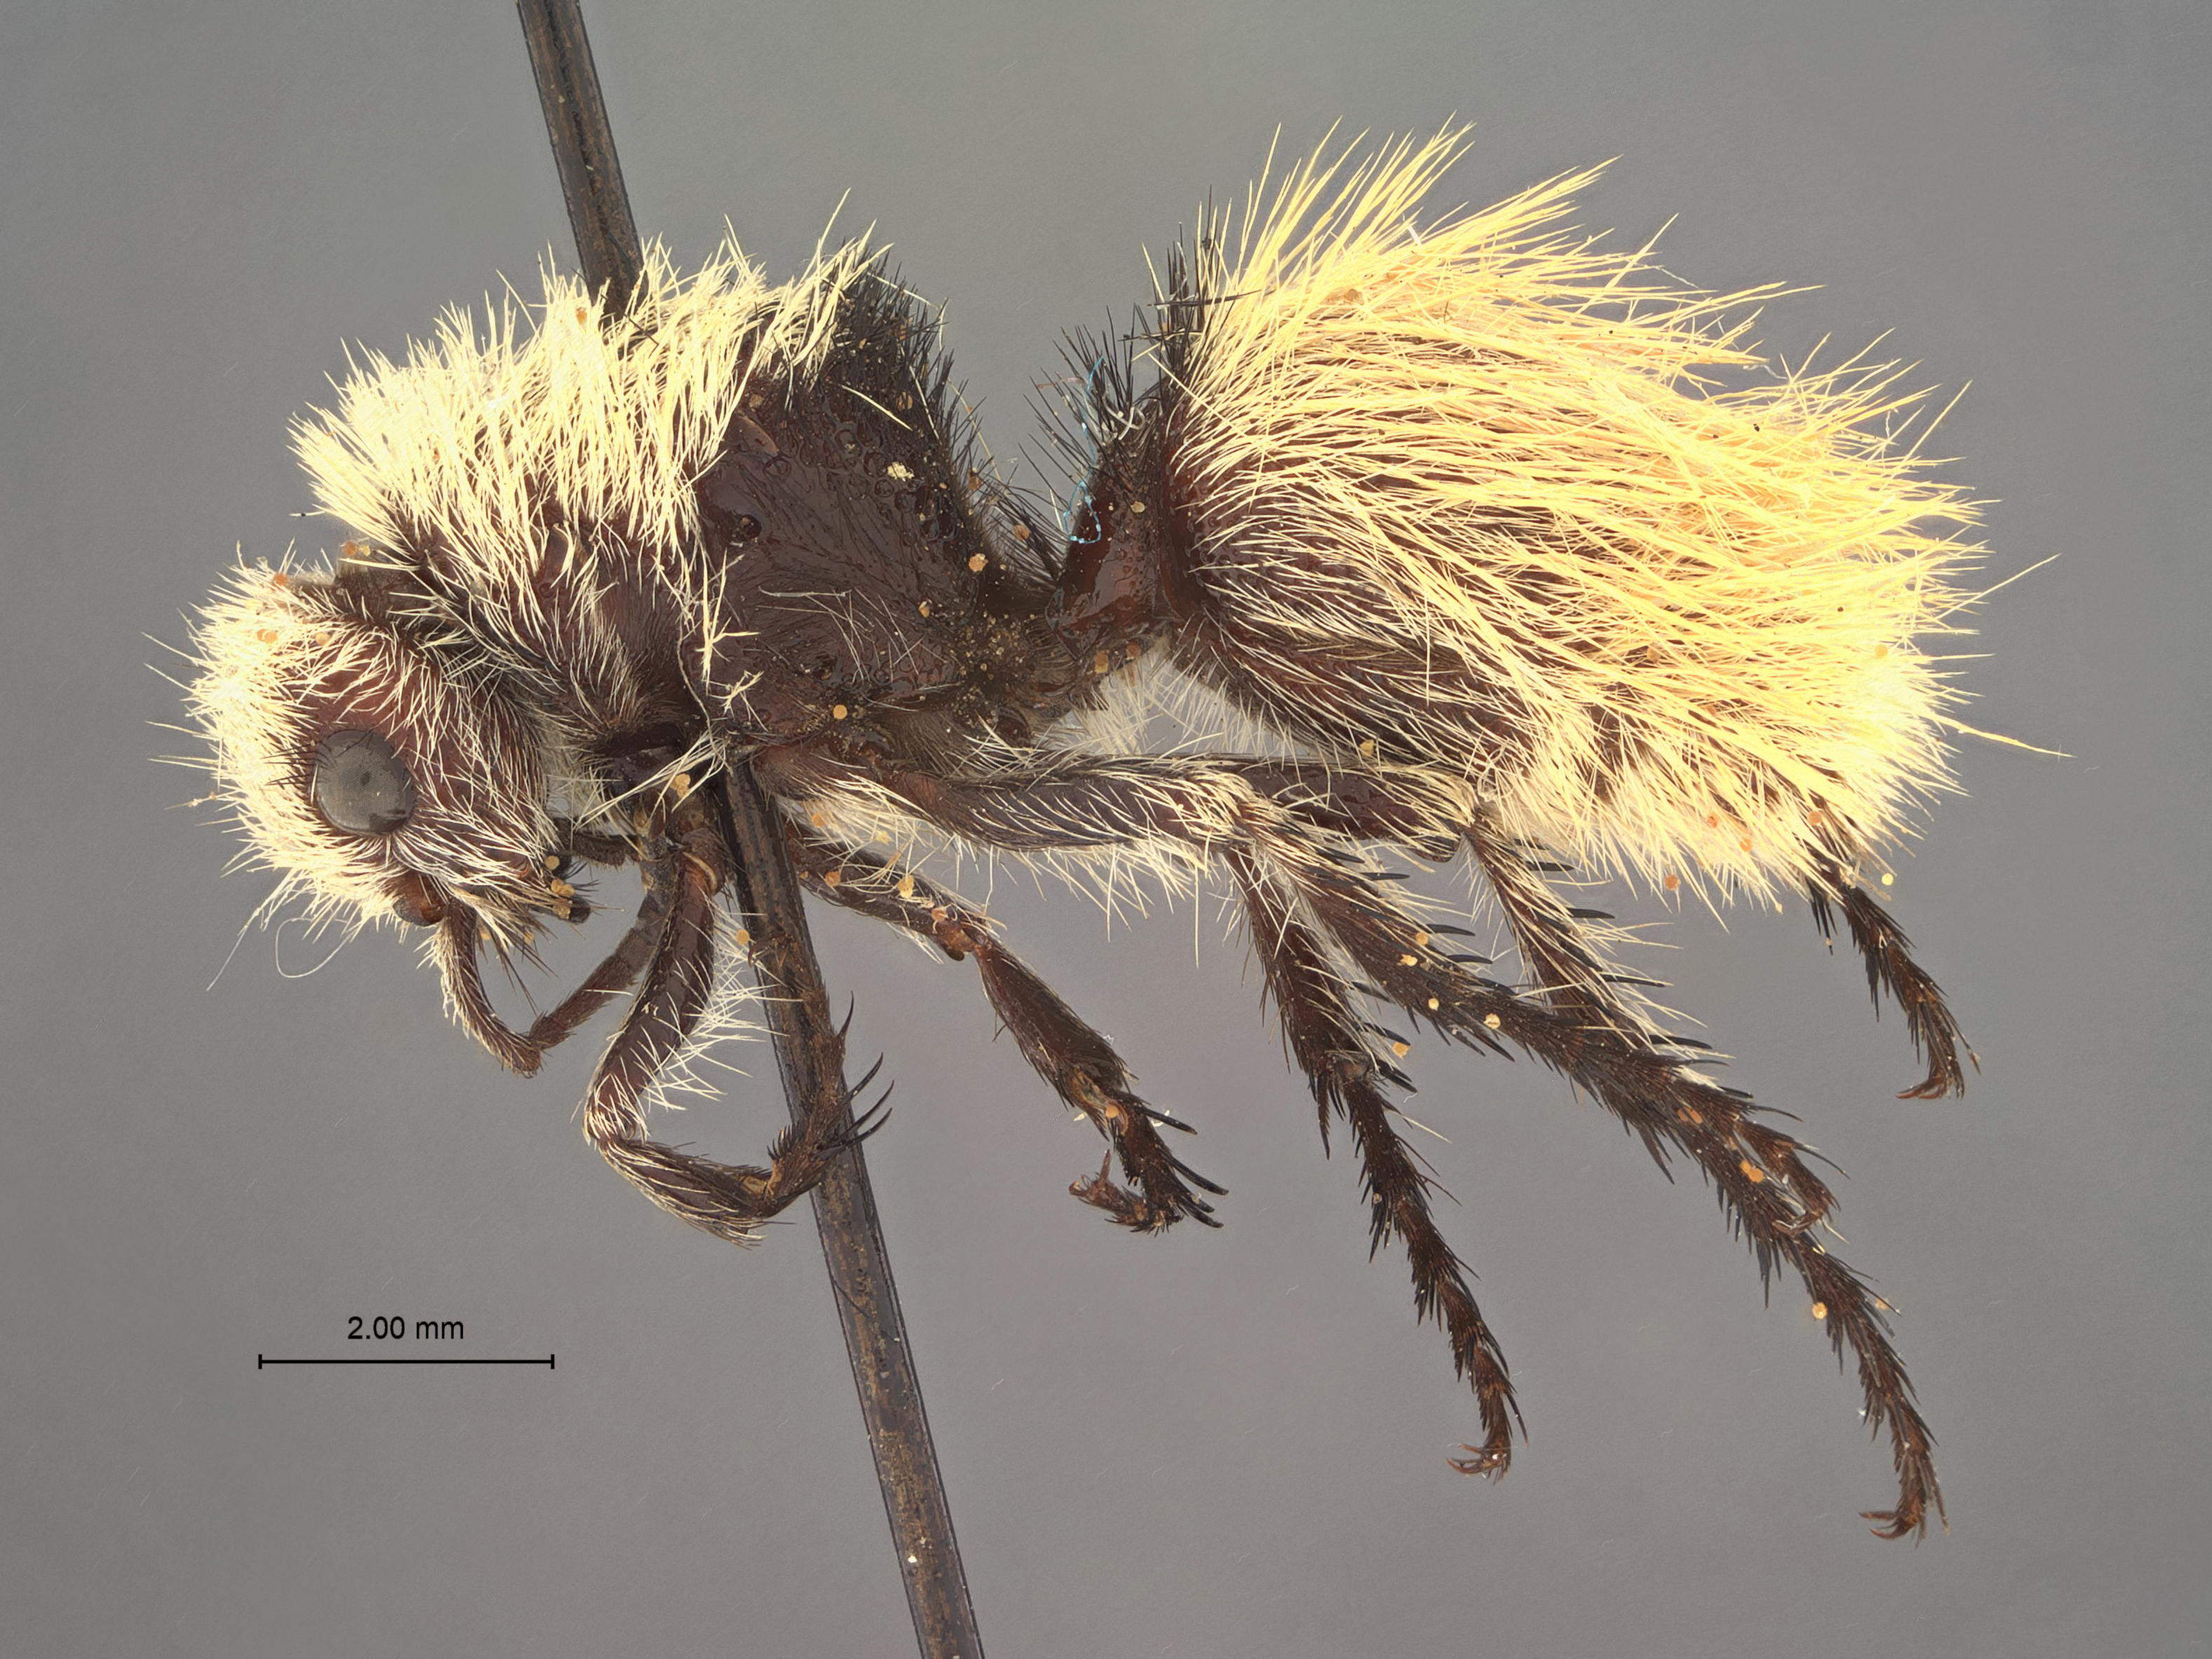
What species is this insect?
Dasymutilla helva
